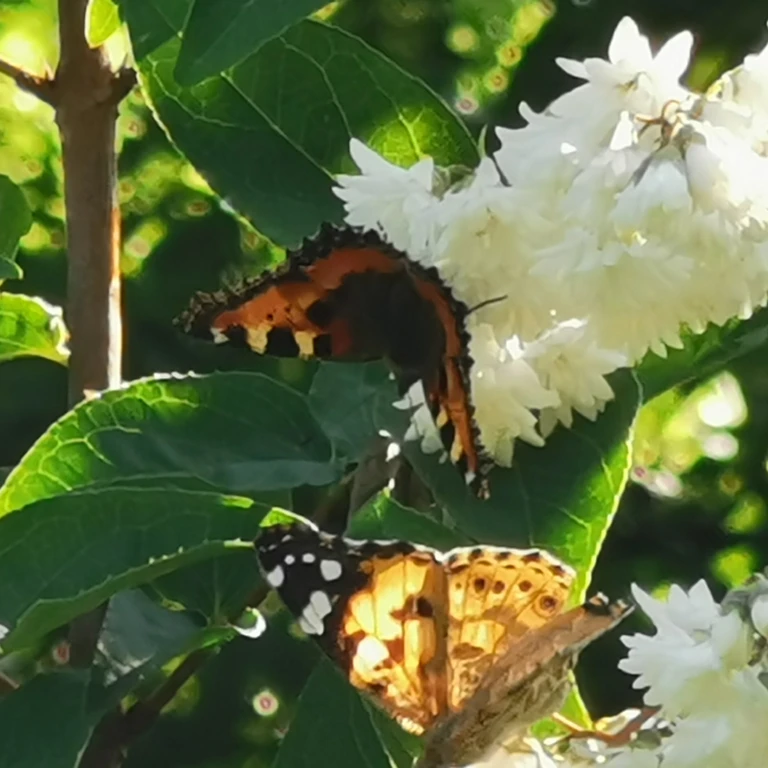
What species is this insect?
Vanessa cardui
